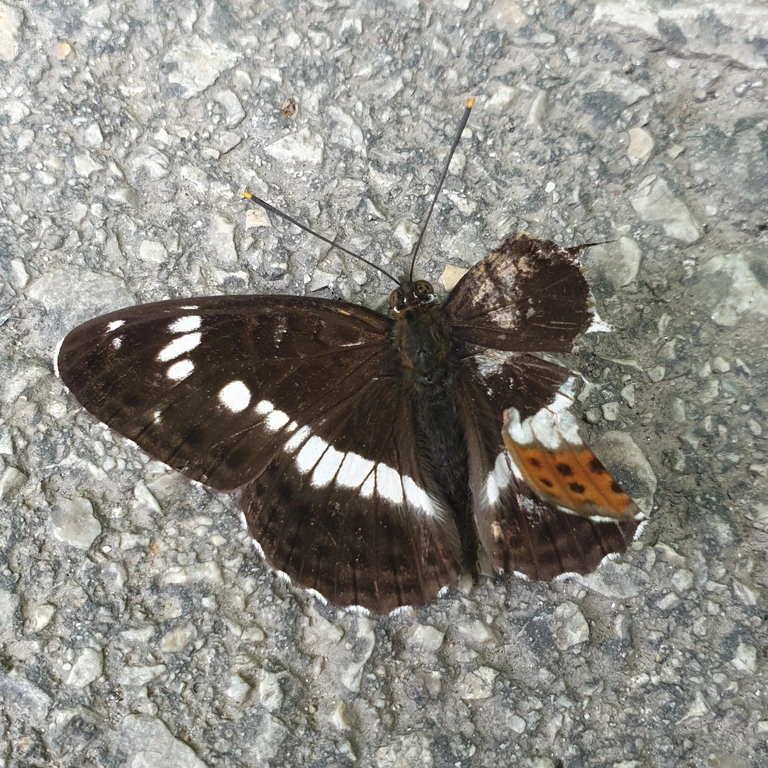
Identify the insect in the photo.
Limenitis camilla (also Ladoga camilla)
